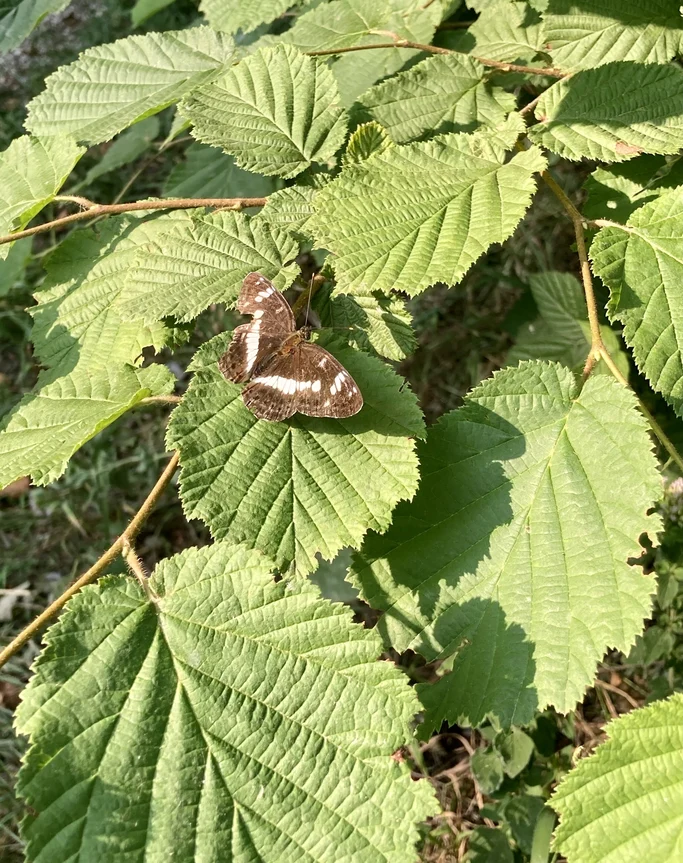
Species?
Limenitis camilla (also Ladoga camilla)
